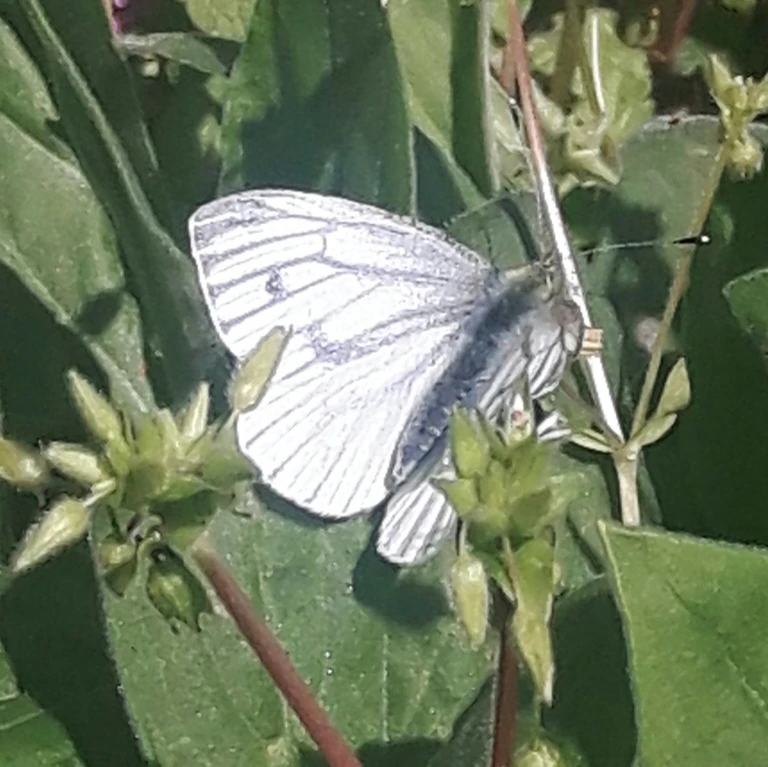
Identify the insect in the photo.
Pieris napi
